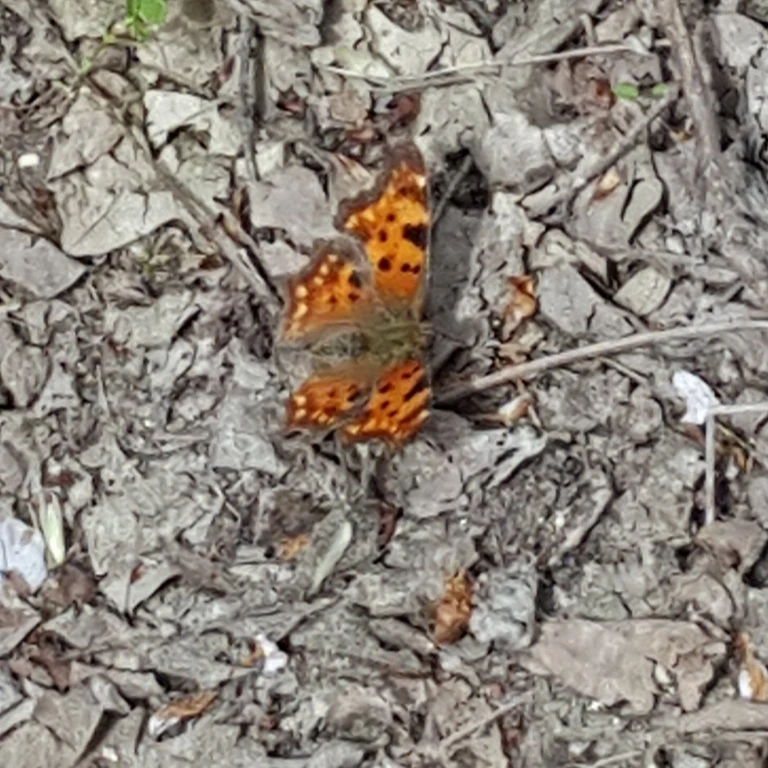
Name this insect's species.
Polygonia c-album
